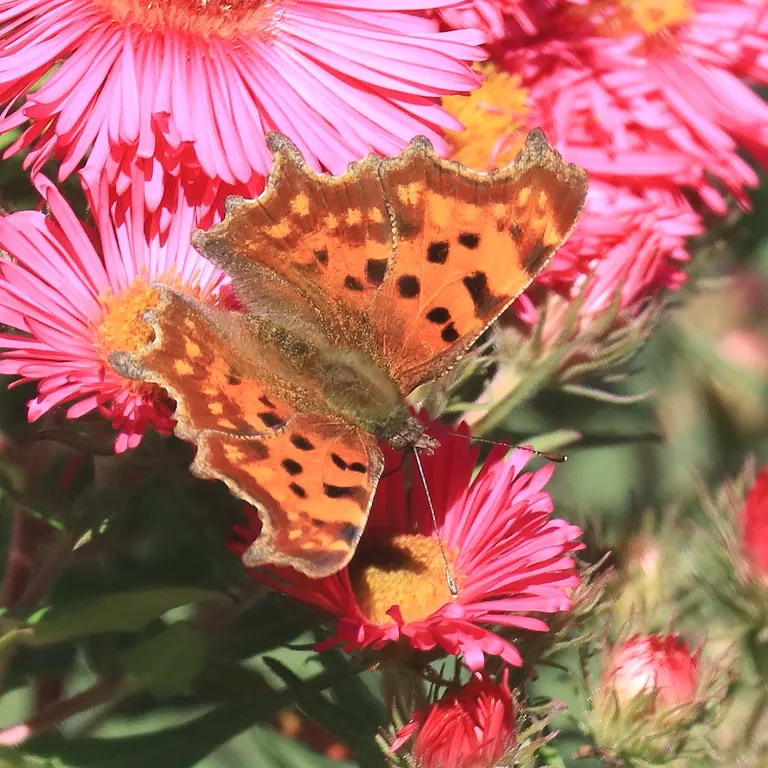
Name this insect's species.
Polygonia c-album
